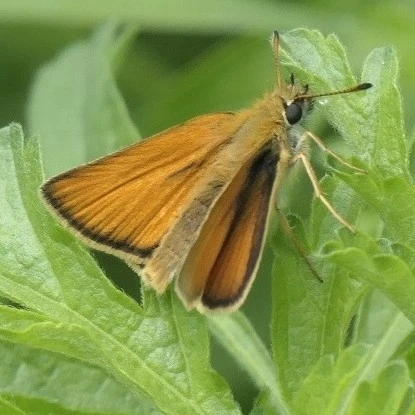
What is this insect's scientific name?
Thymelicus lineola
